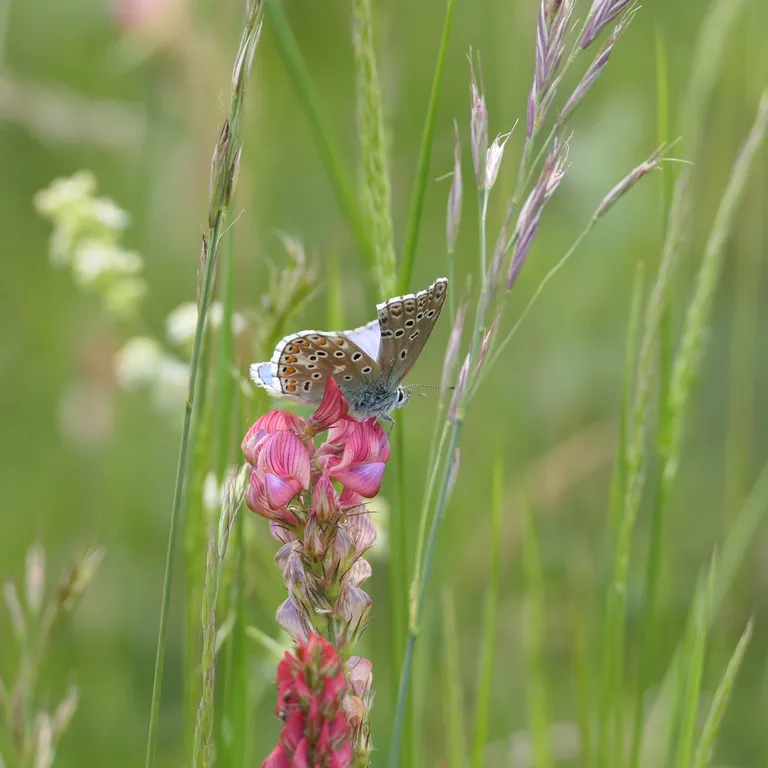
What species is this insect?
Lysandra bellargus
